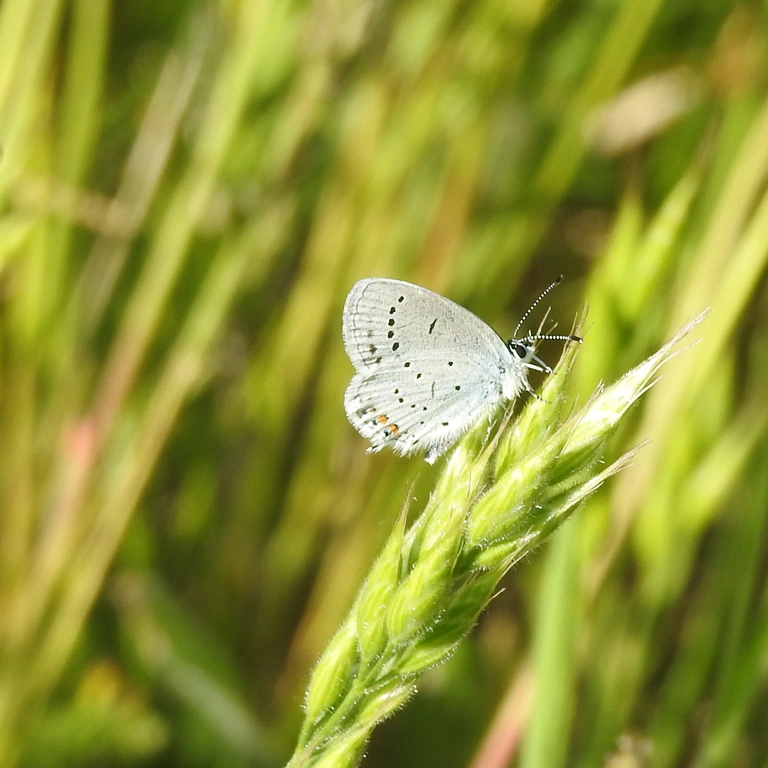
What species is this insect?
Cupido argiades (also Elkalyce argiades)
